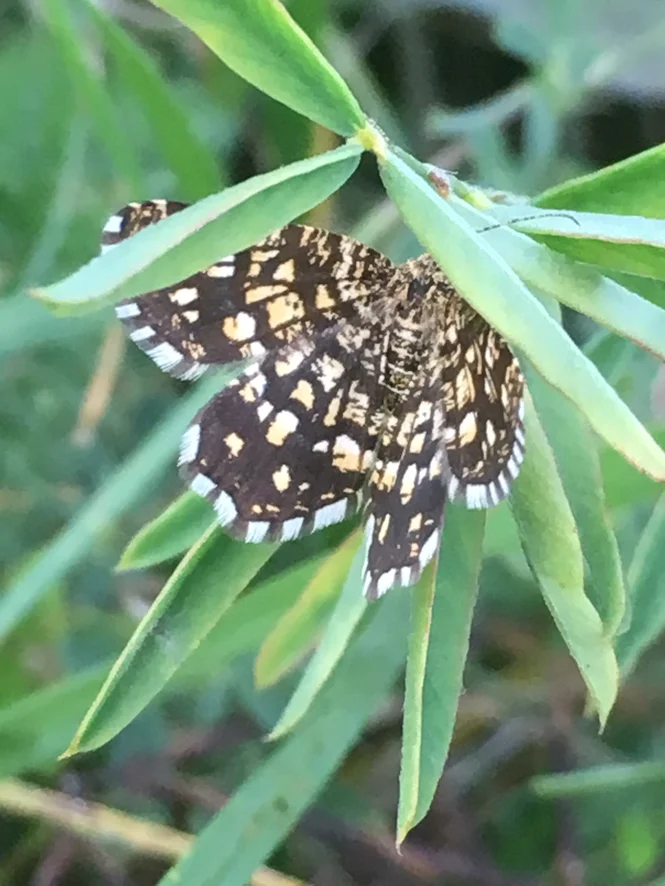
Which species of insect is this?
Chiasmia clathrata
